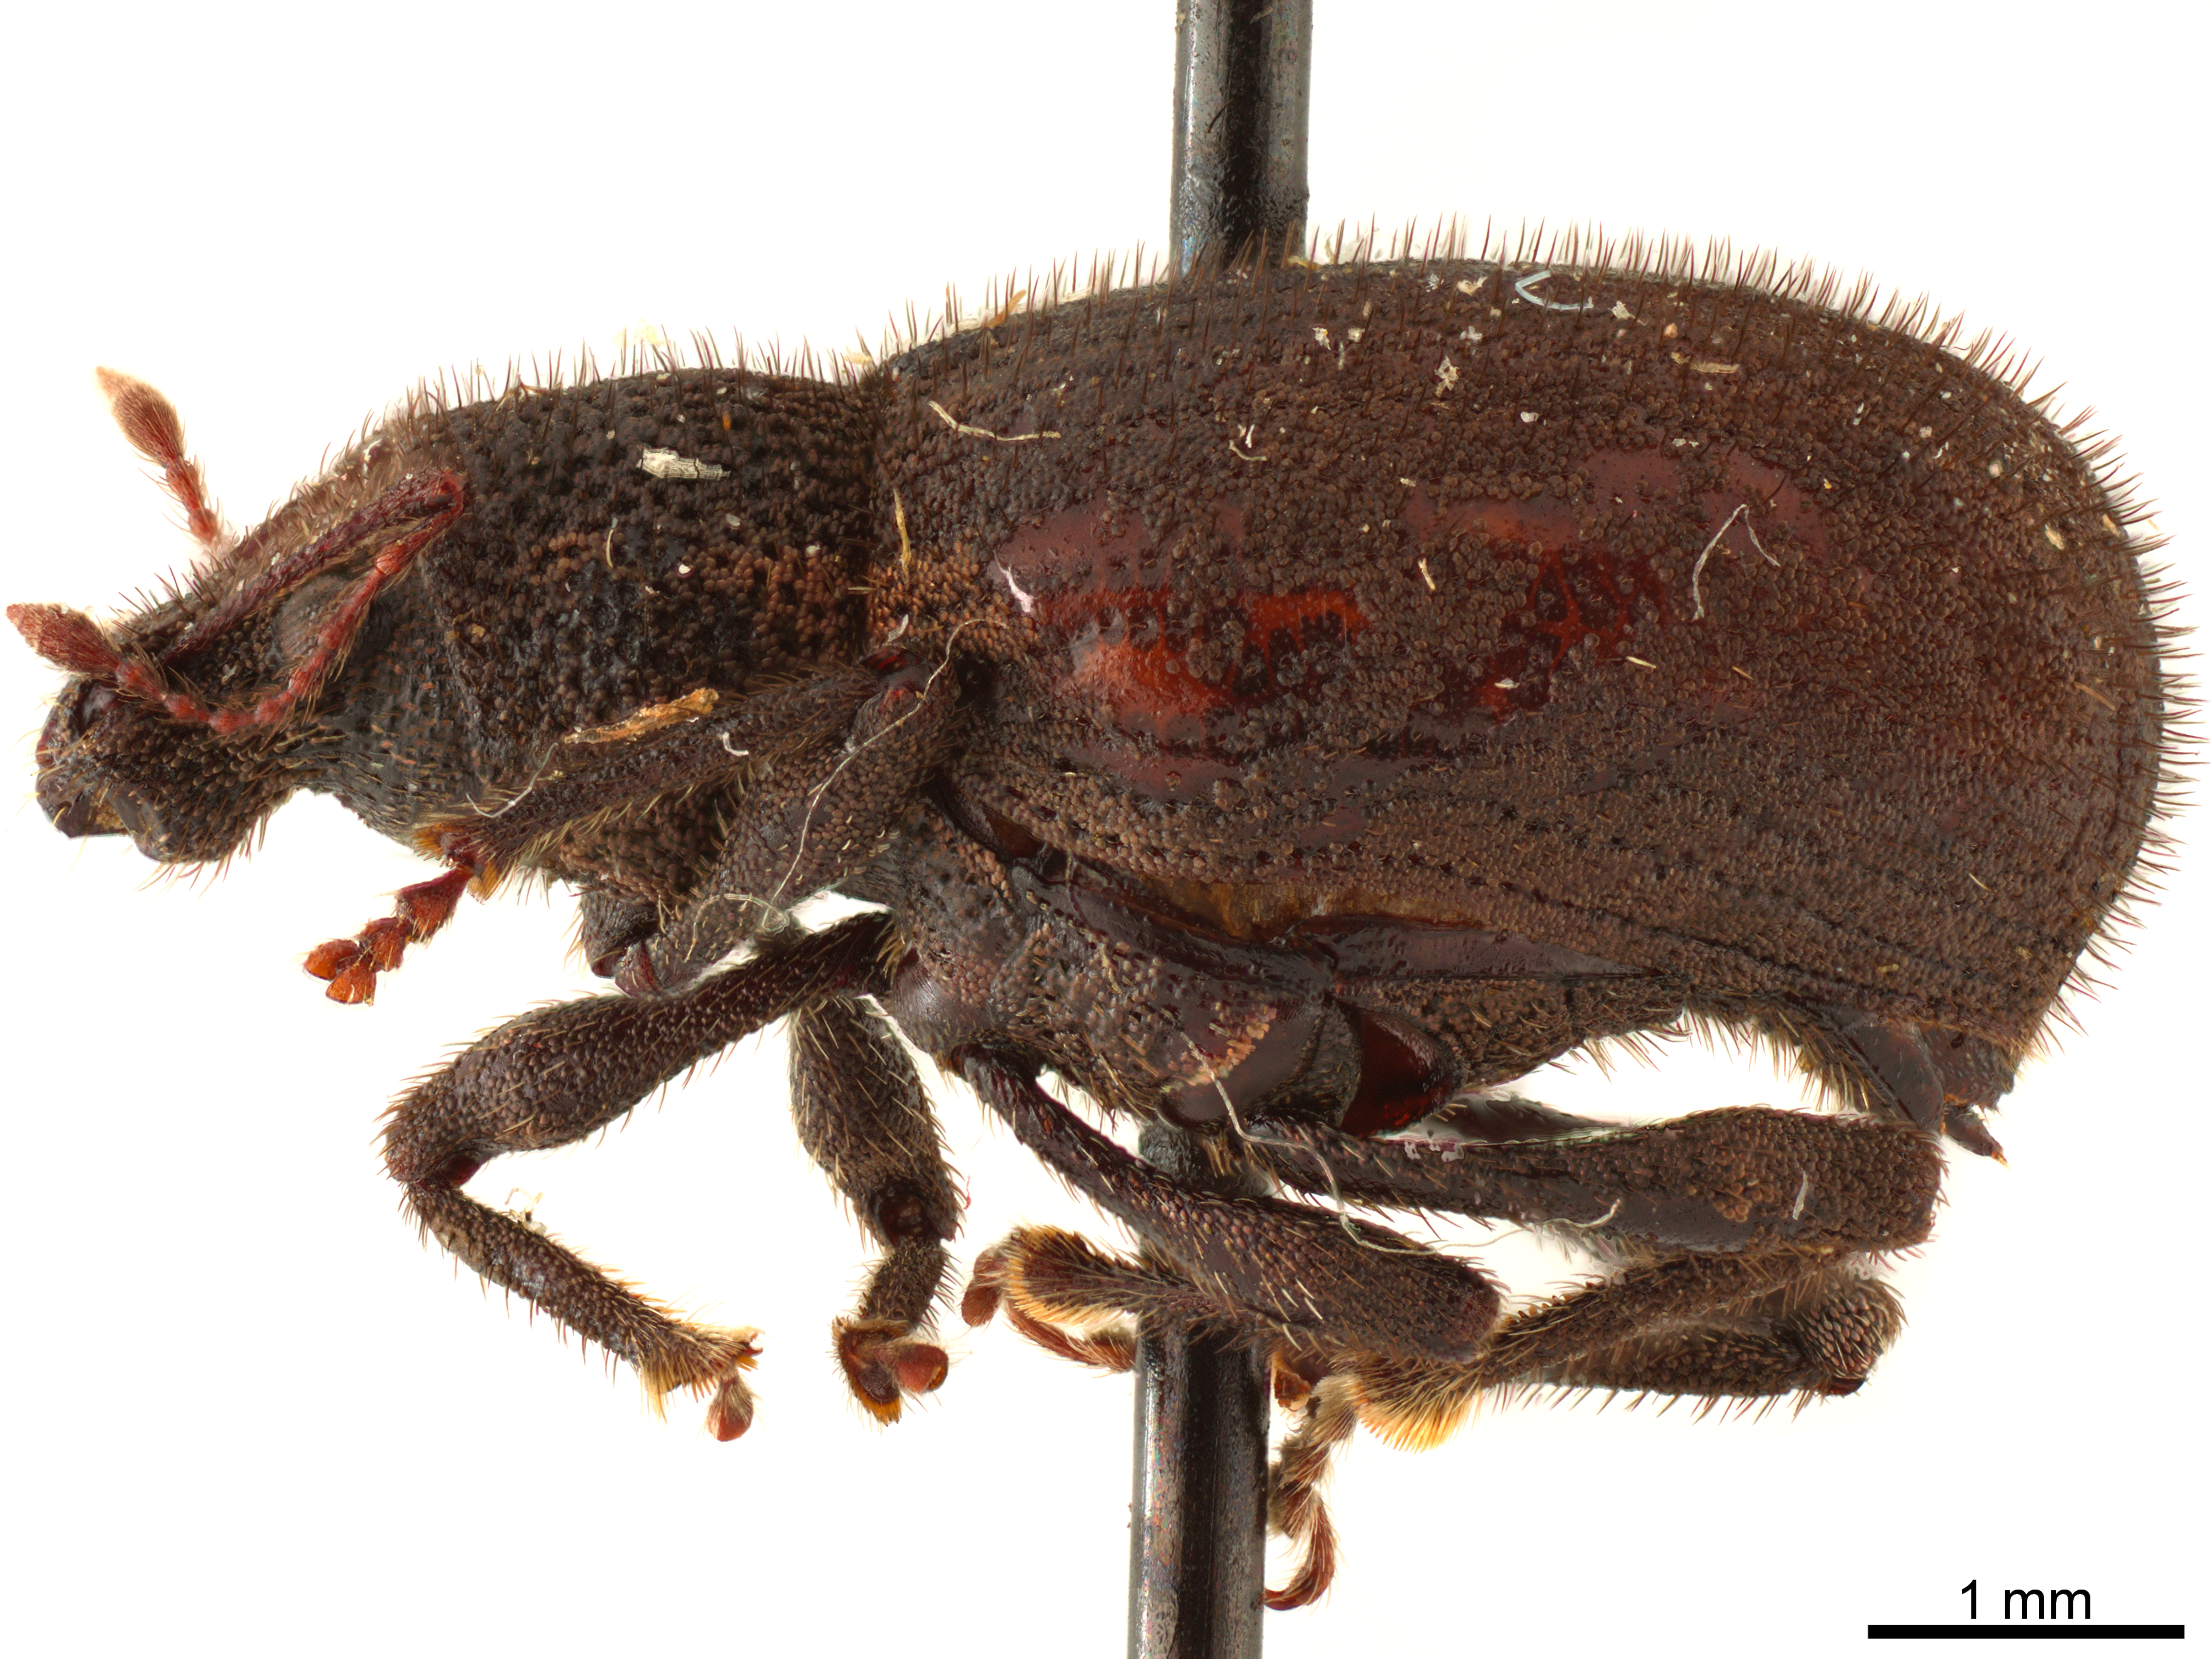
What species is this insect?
Nemocestes longulus
